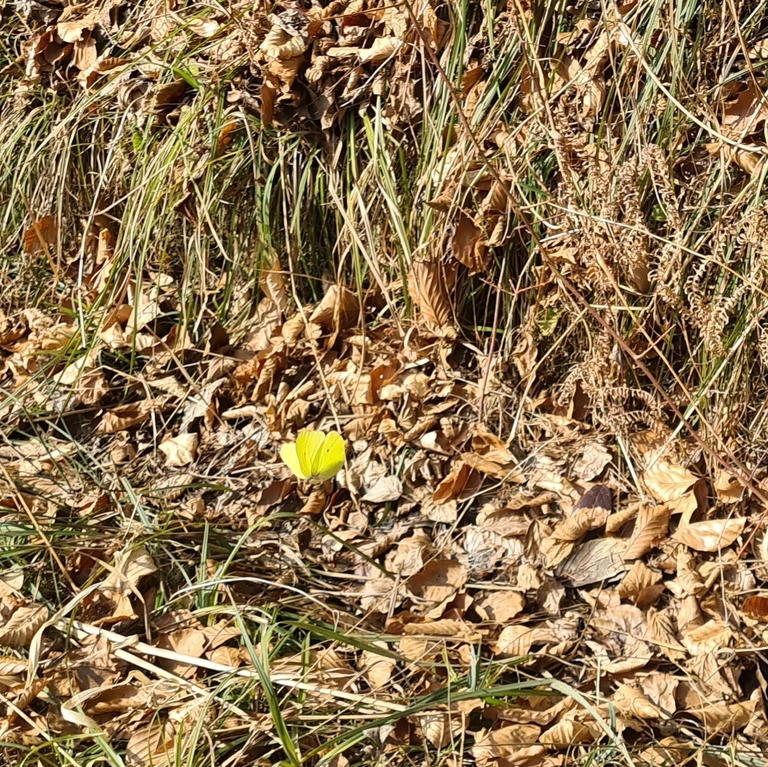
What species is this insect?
Gonepteryx rhamni
